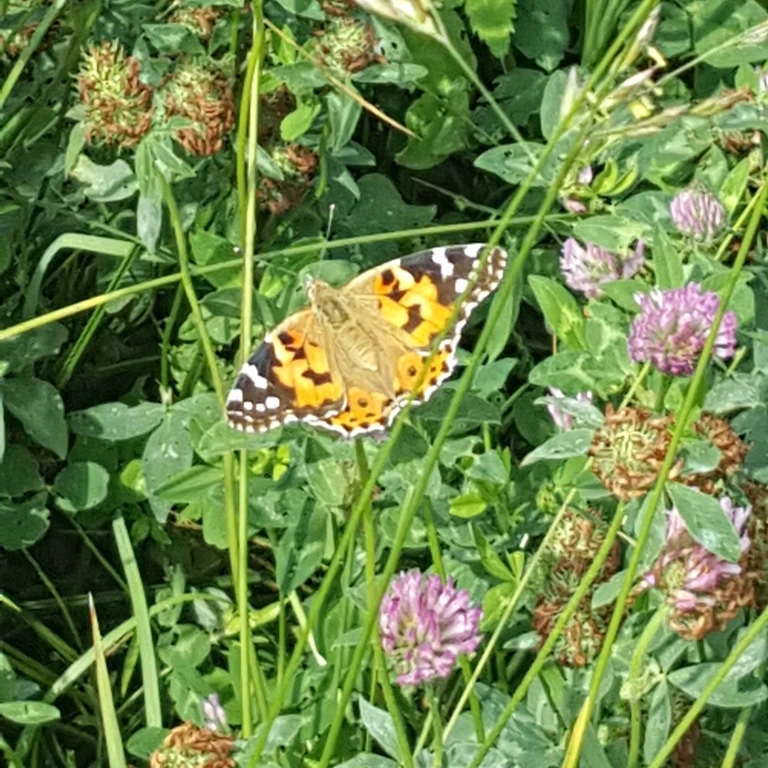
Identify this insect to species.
Vanessa cardui
